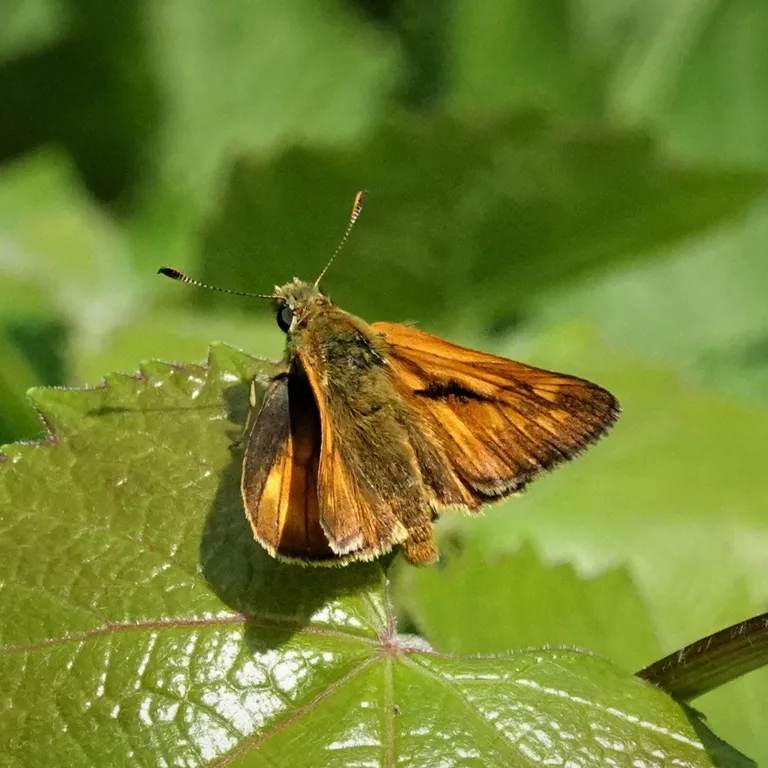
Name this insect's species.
Ochlodes sylvanus (also Ochlodes venata)
